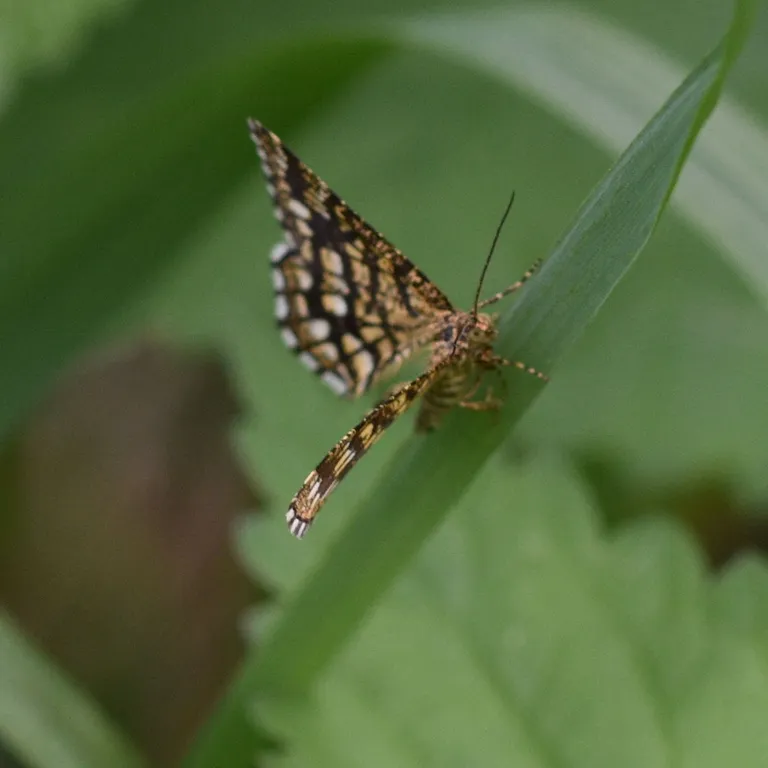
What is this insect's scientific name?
Chiasmia clathrata
